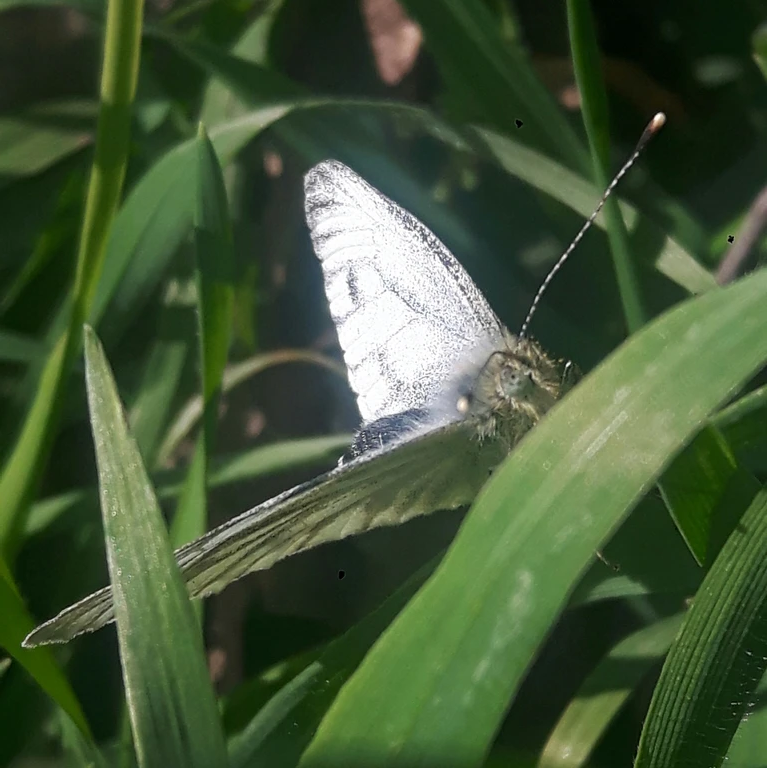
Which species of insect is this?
Pieris napi
